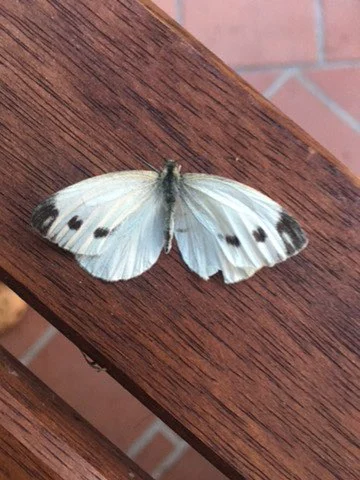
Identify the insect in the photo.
Pieris napi
